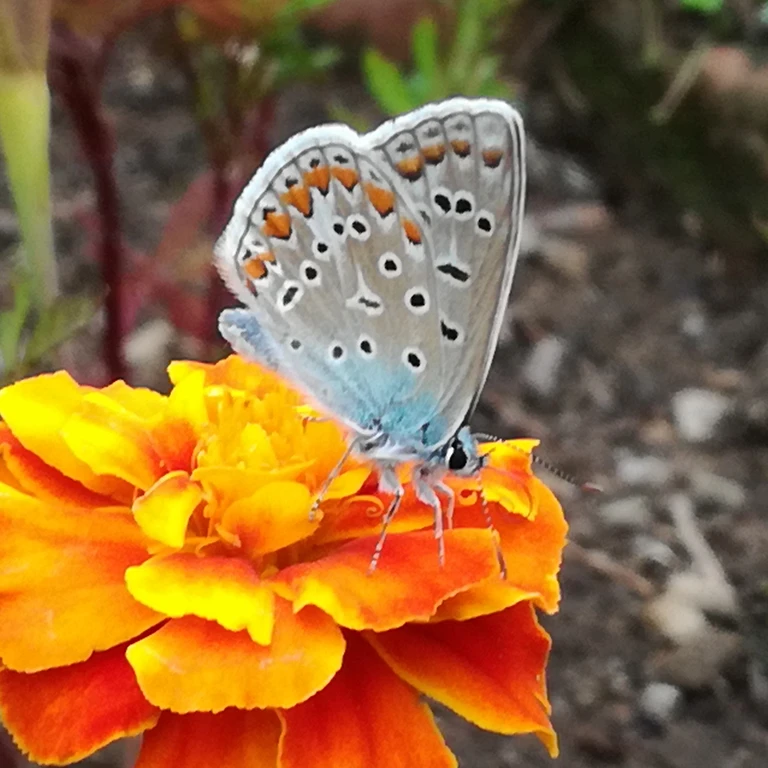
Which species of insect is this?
Polyommatus icarus
